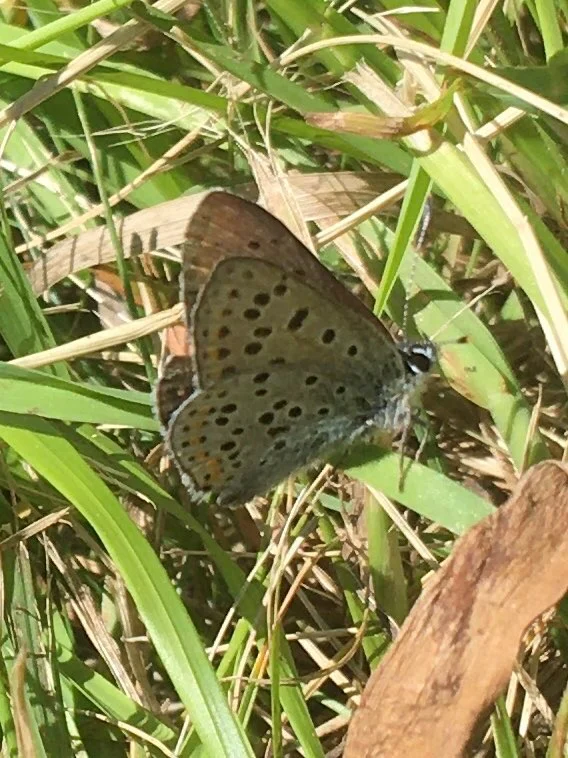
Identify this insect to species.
Lycaena tityrus (also Loweia tityrus)
